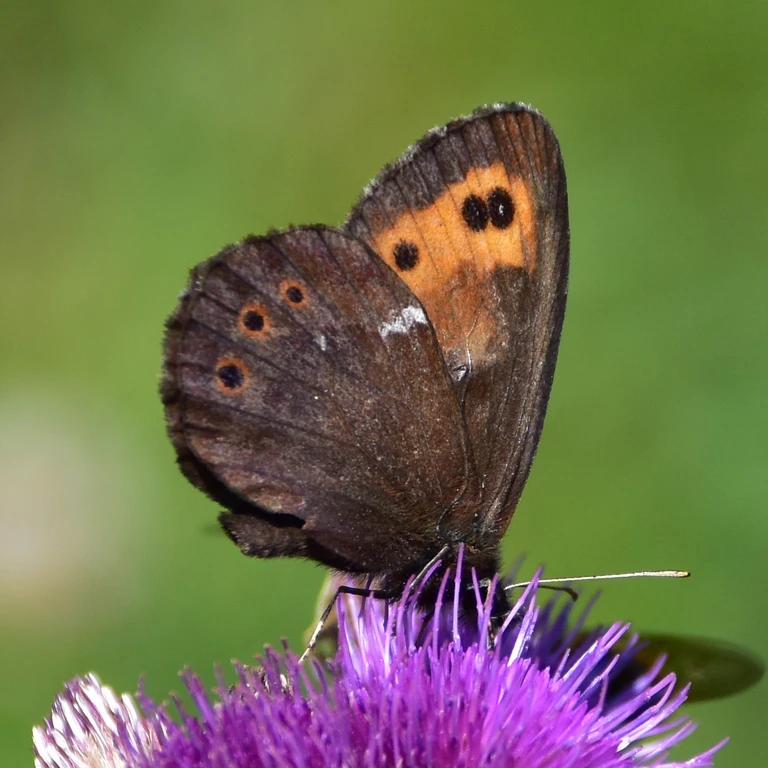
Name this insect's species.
Erebia ligea
